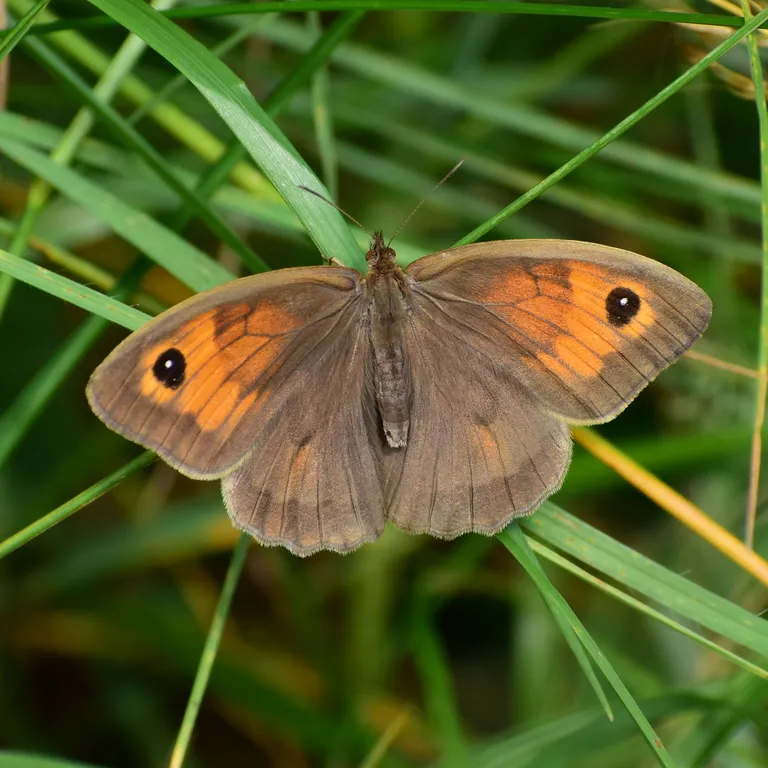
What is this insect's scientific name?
Maniola jurtina
